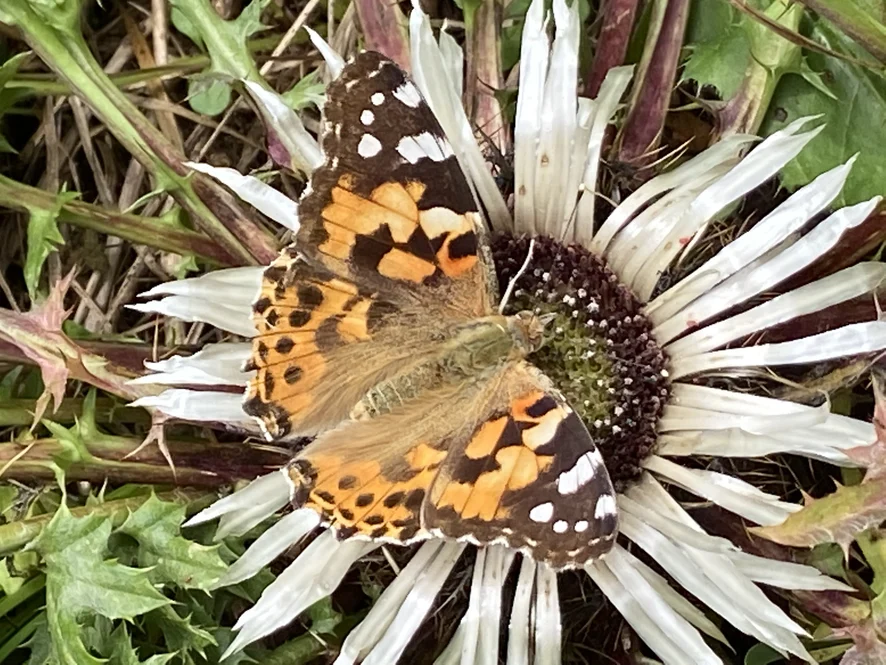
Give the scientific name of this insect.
Vanessa cardui
